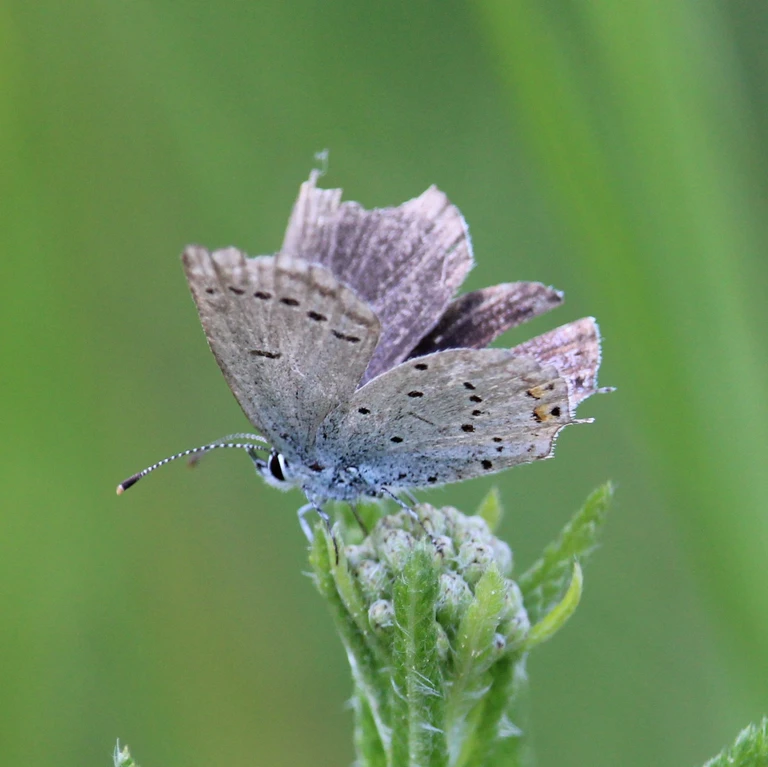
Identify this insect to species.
Cupido argiades (also Elkalyce argiades)
